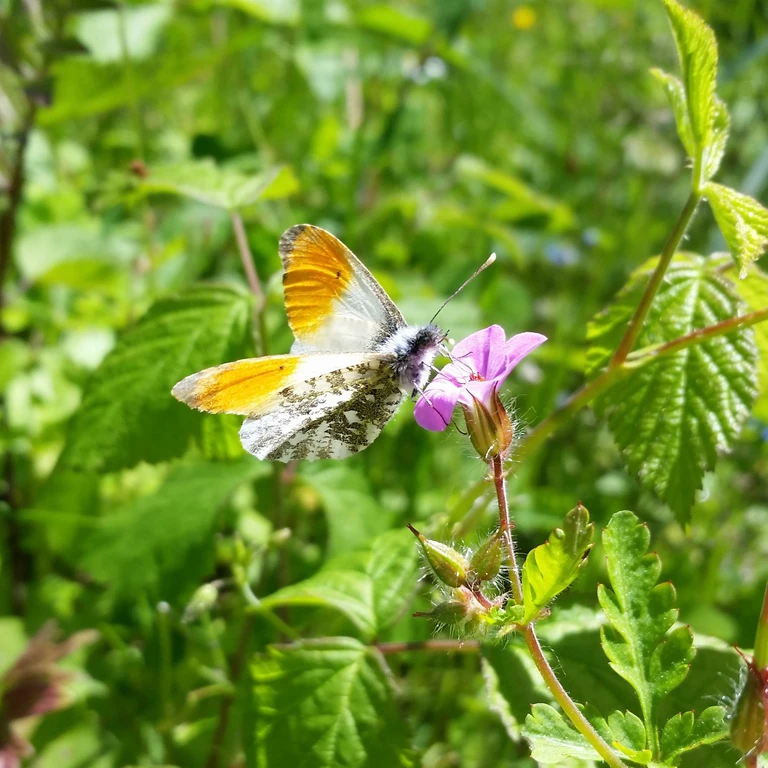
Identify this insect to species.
Anthocharis cardamines
